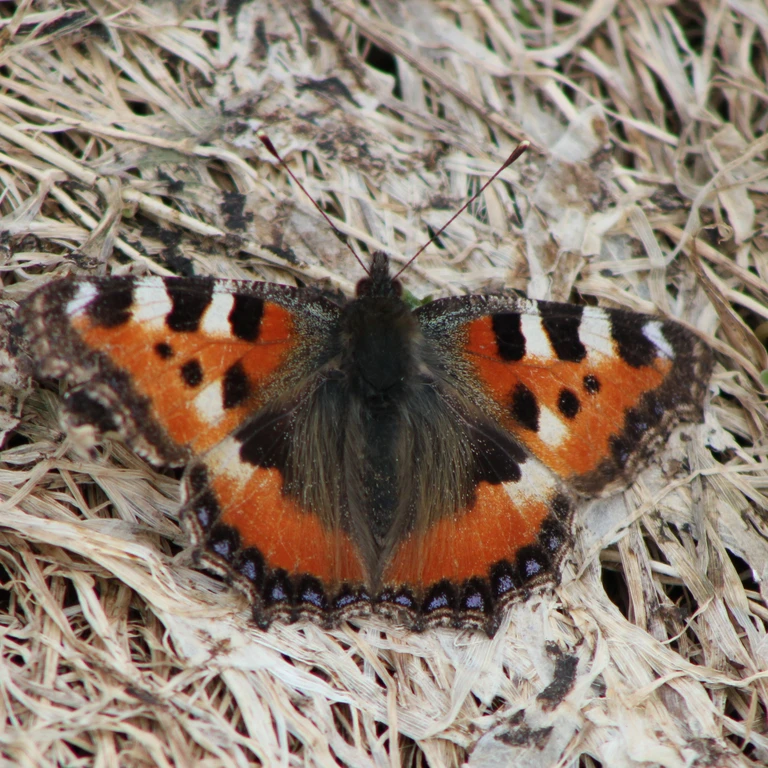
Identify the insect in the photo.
Aglais urticae
